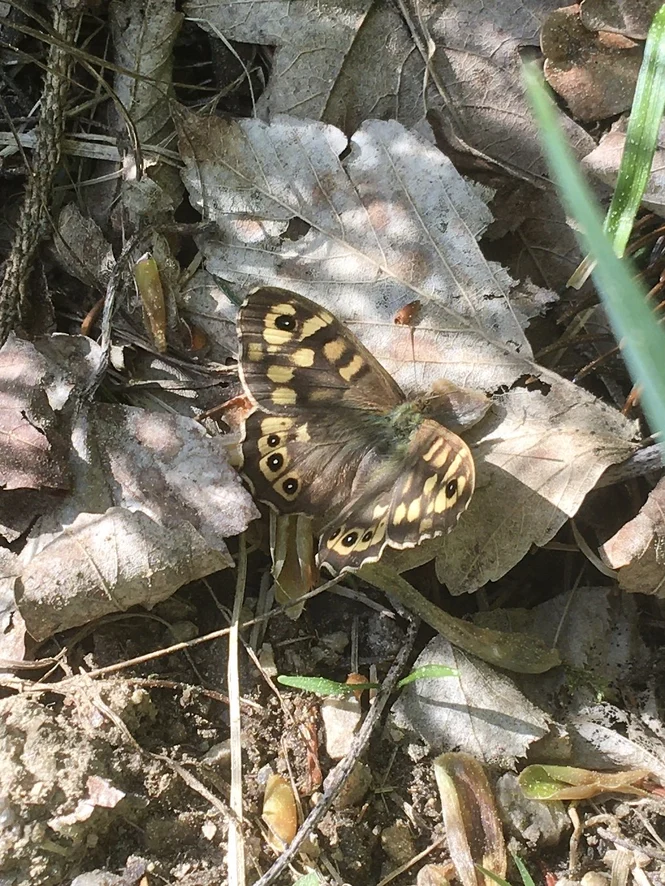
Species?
Pararge aegeria
